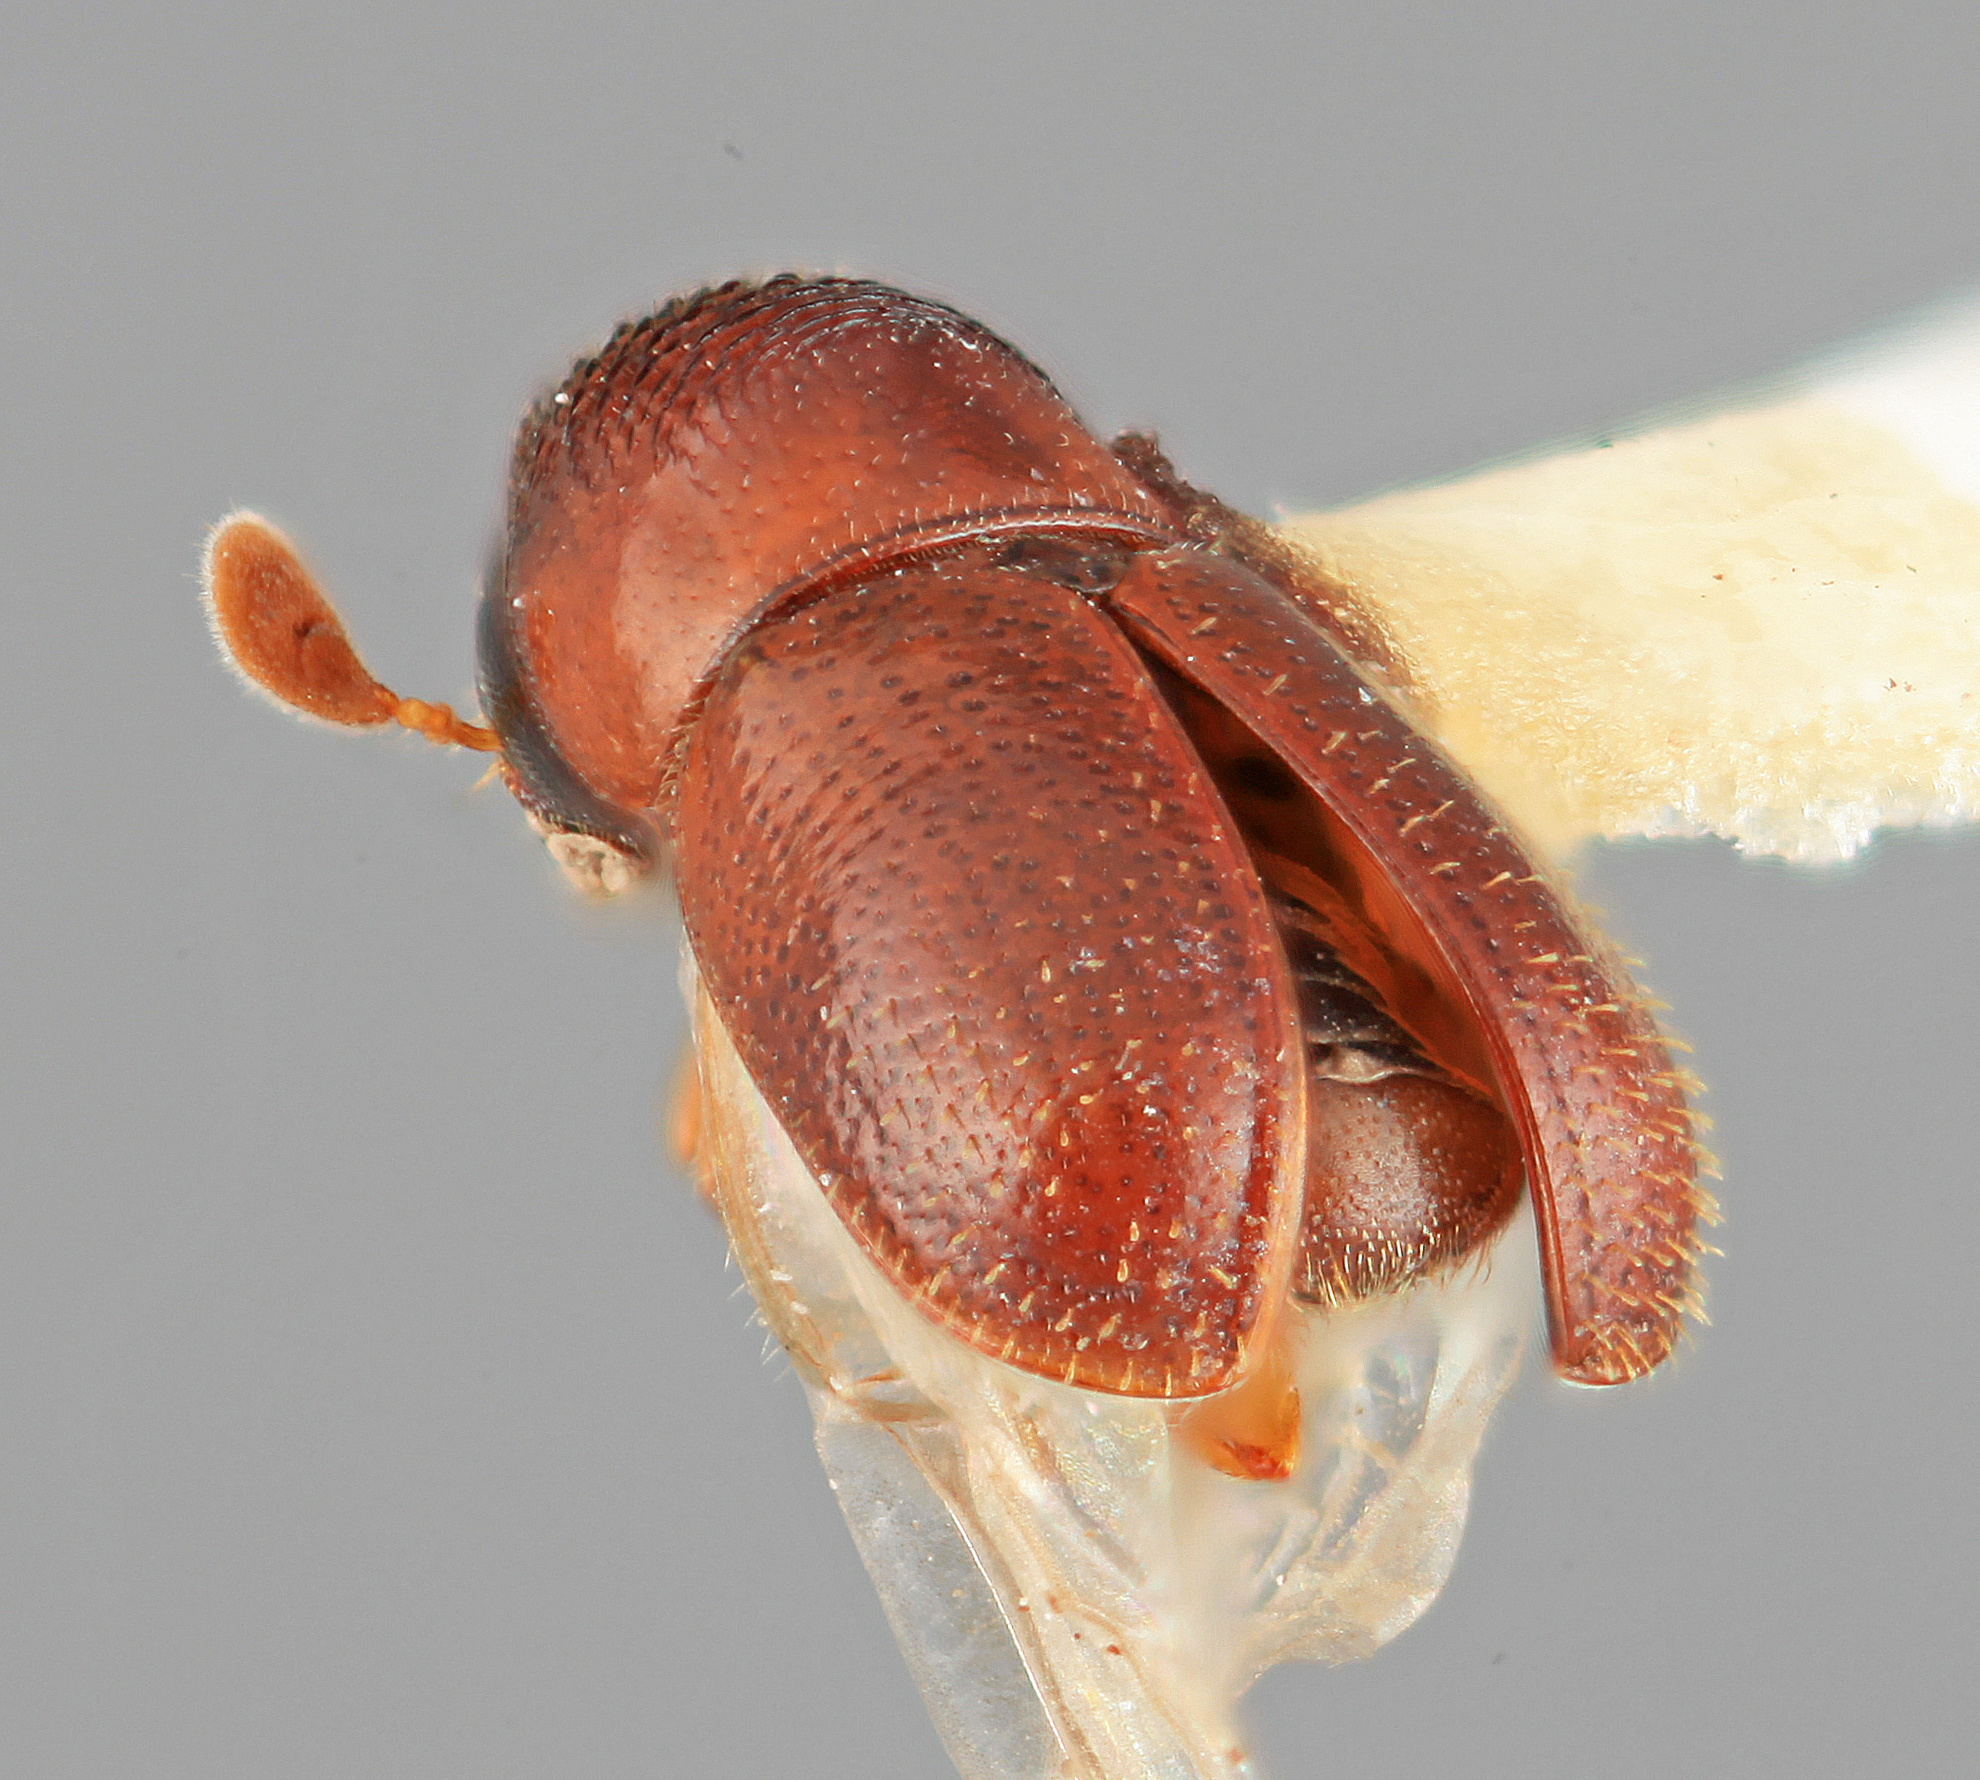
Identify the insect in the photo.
Sphenoceros aztecus
